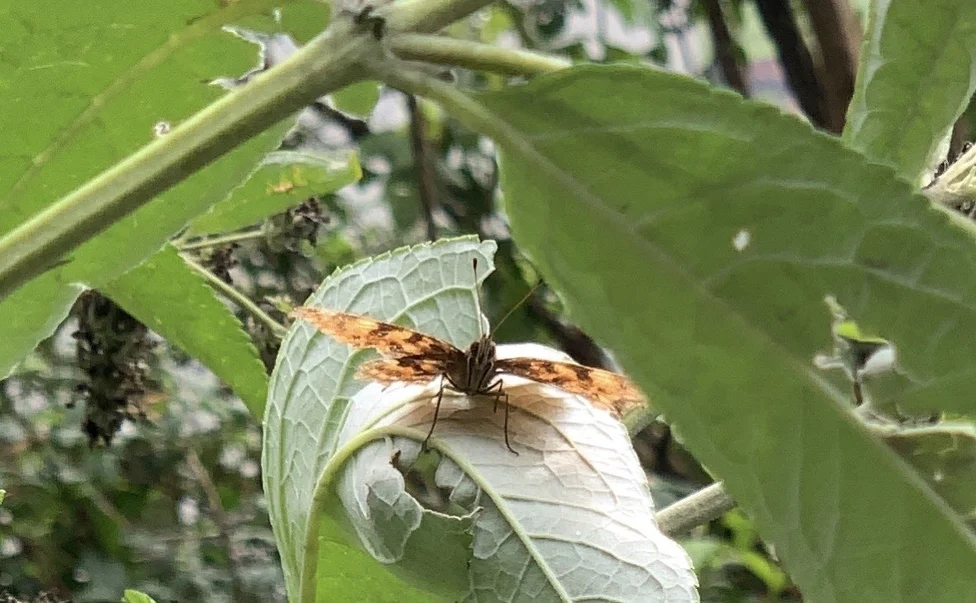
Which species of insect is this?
Polygonia c-album
